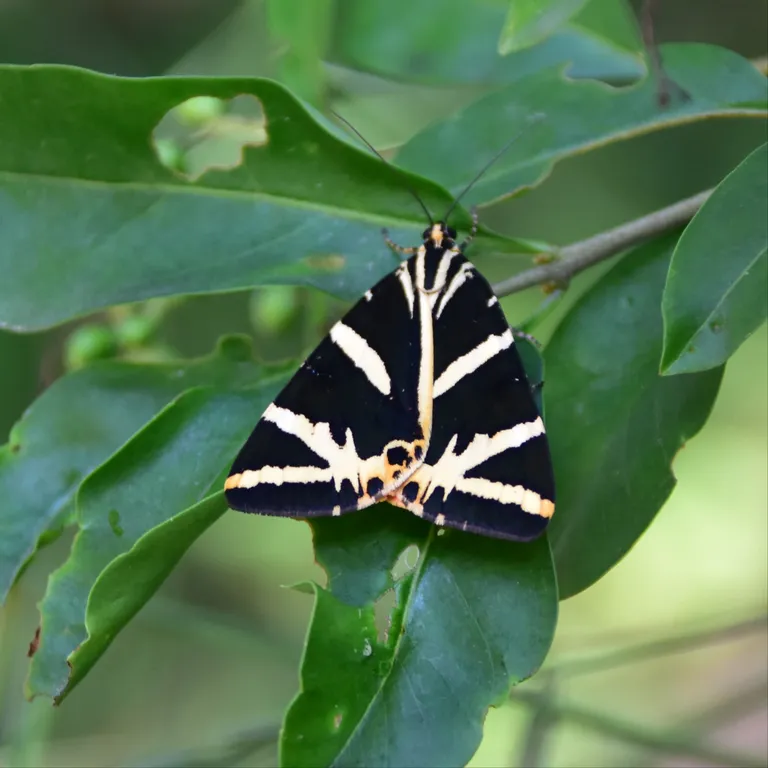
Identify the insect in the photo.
Euplagia quadripunctaria
